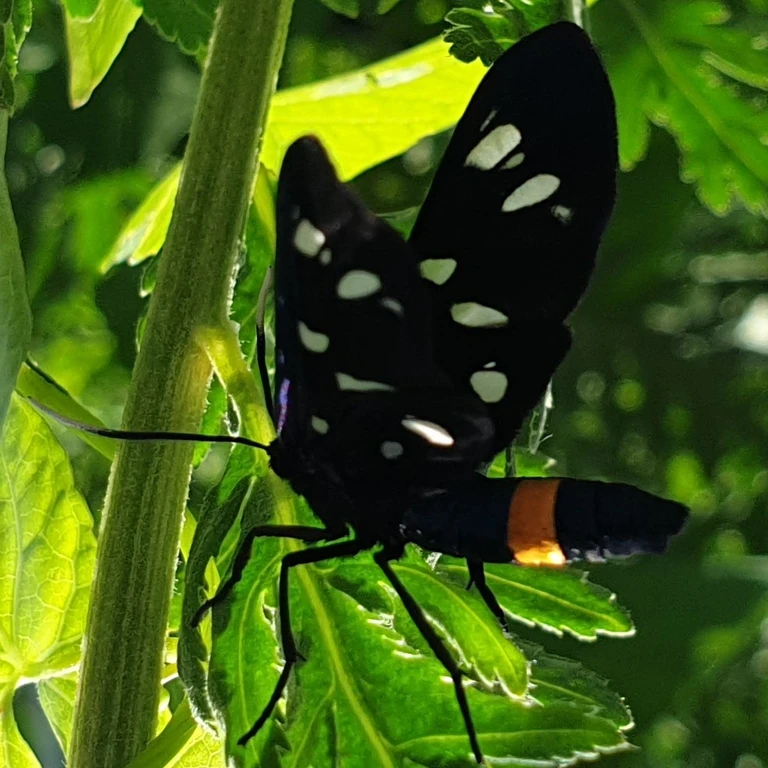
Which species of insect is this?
Amata phegea
